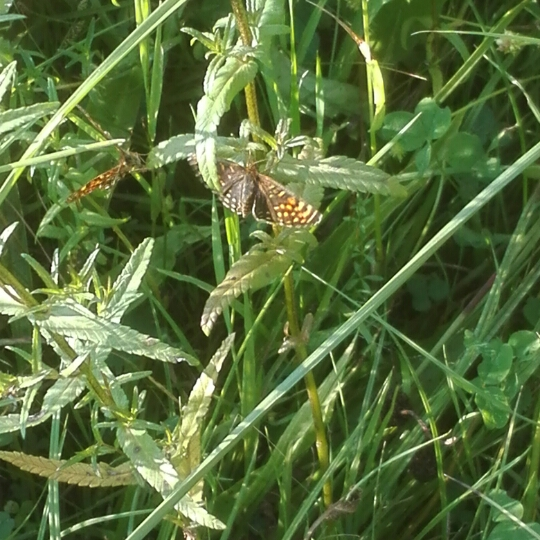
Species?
Melitaea diamina
